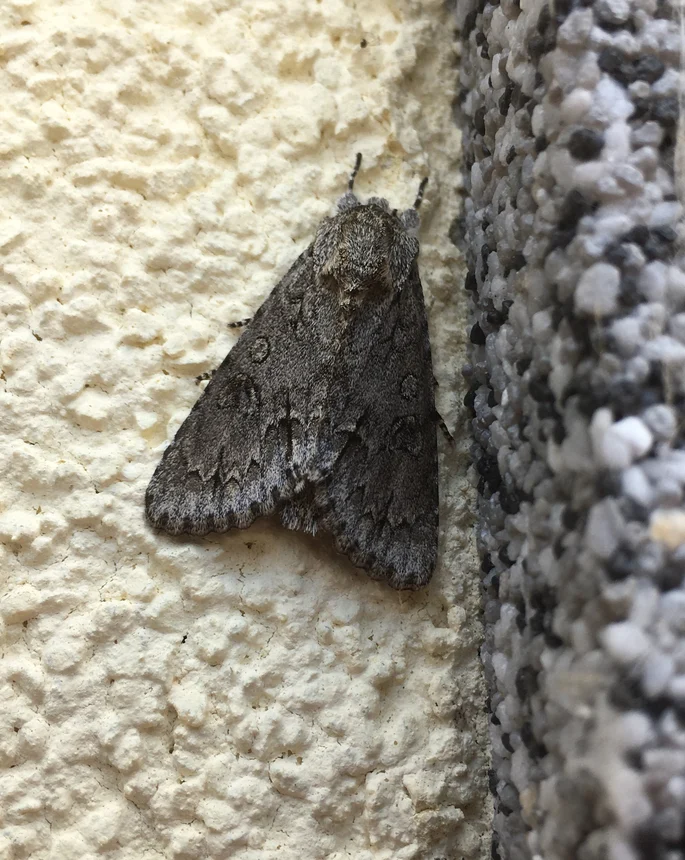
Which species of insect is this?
Acronicta aceris
